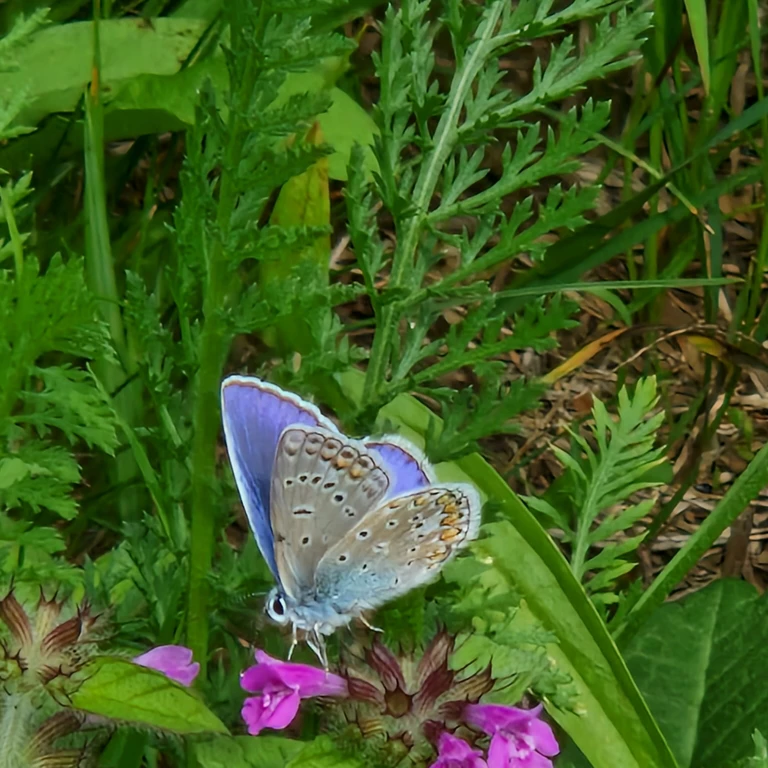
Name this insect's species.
Polyommatus icarus
